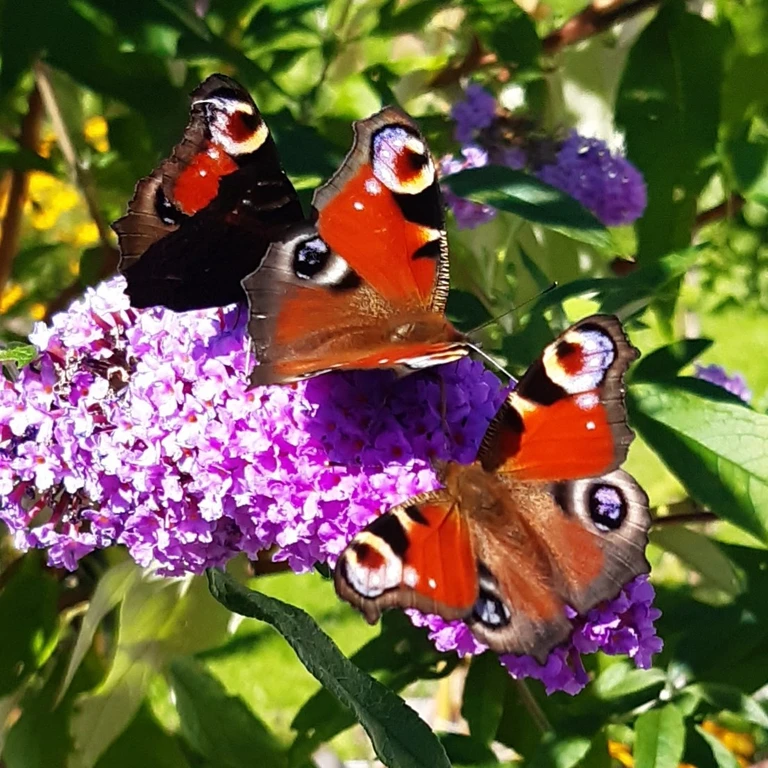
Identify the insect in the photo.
Aglais io
